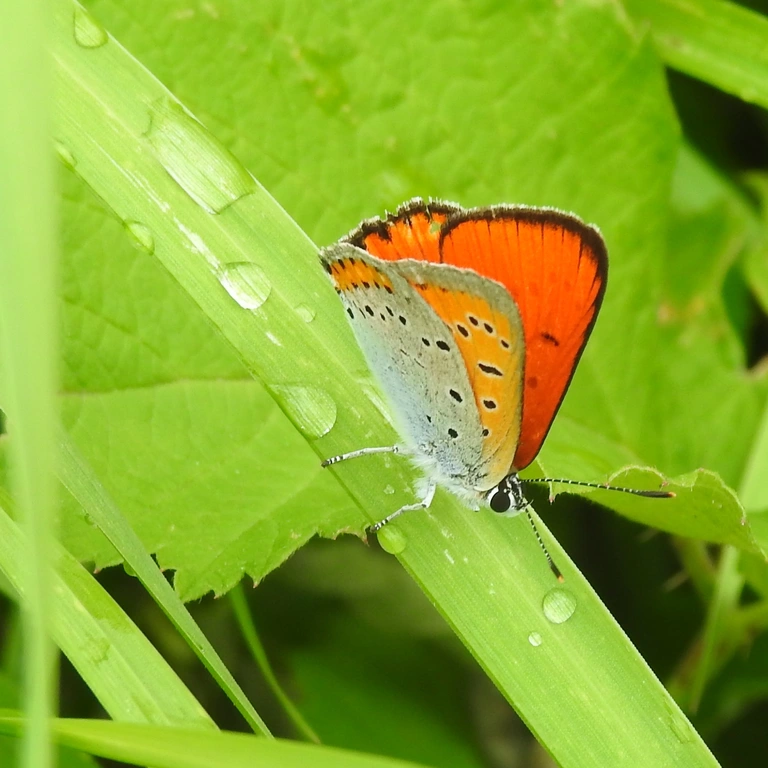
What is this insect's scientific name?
Lycaena dispar
